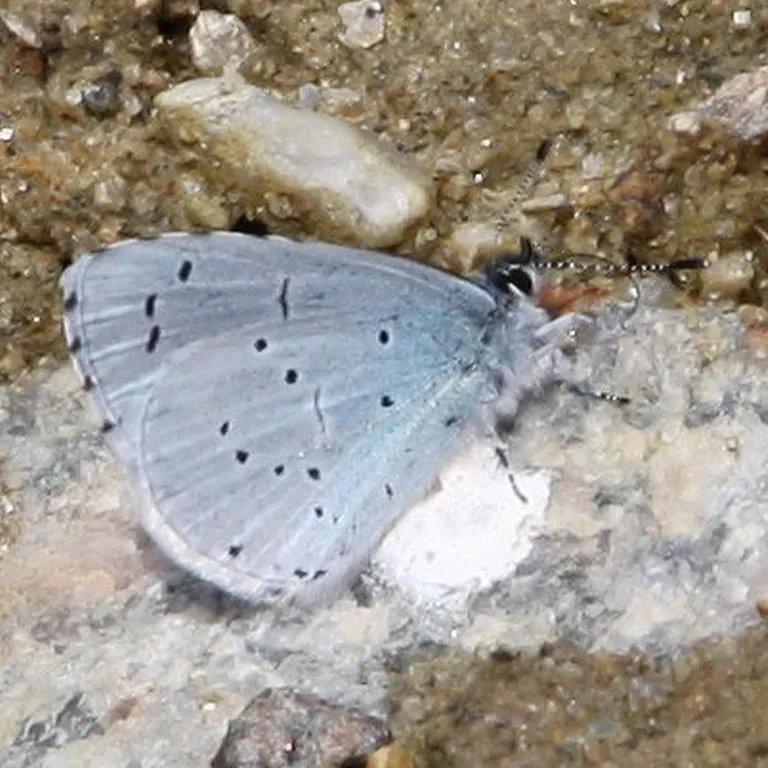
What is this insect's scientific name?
Celastrina argiolus
